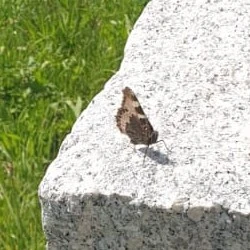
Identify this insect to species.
Aglais urticae
